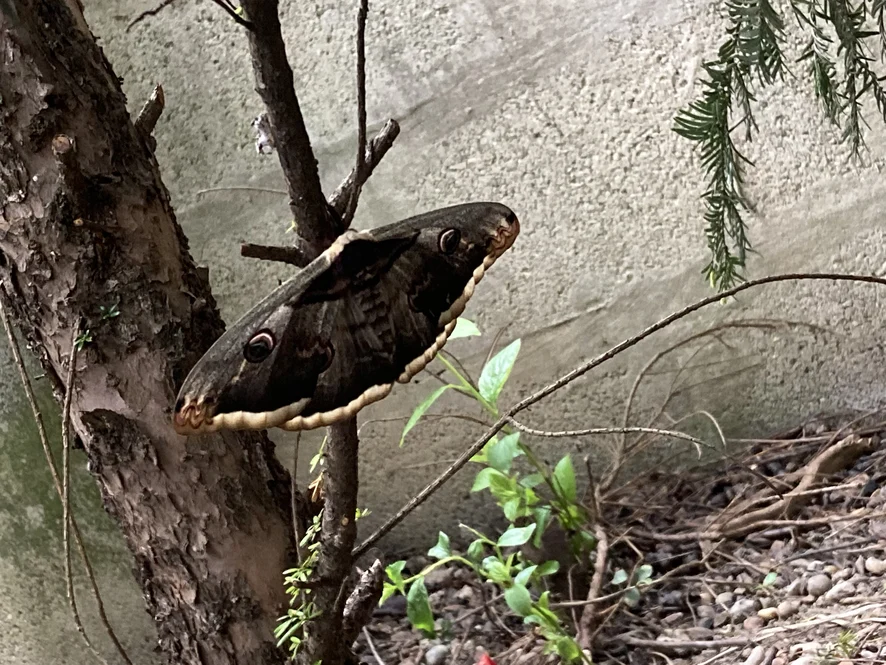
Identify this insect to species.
Saturnia pyri
